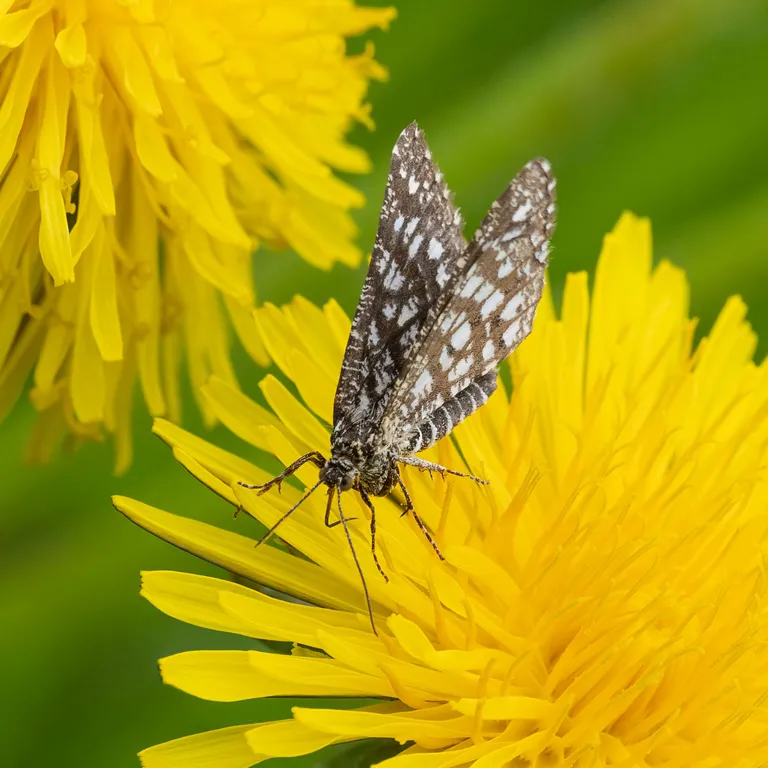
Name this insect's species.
Chiasmia clathrata
